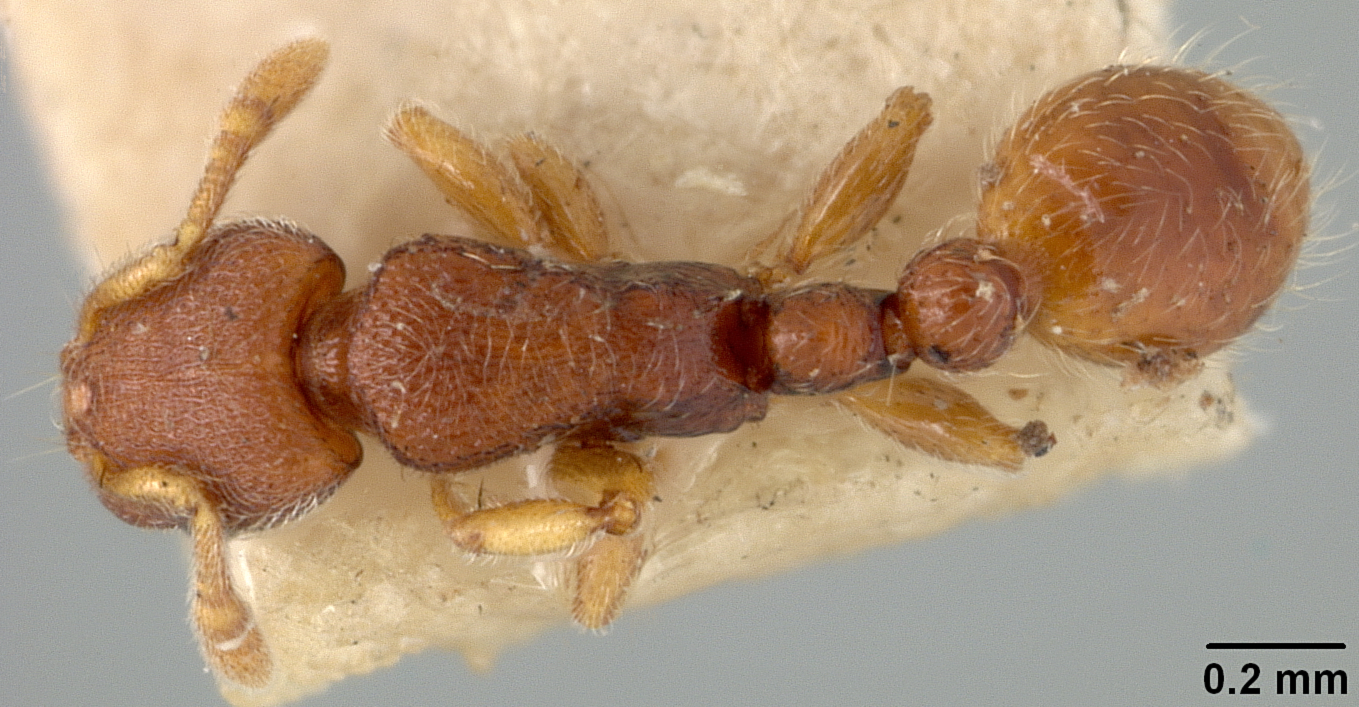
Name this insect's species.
Vollenhovia elysii
